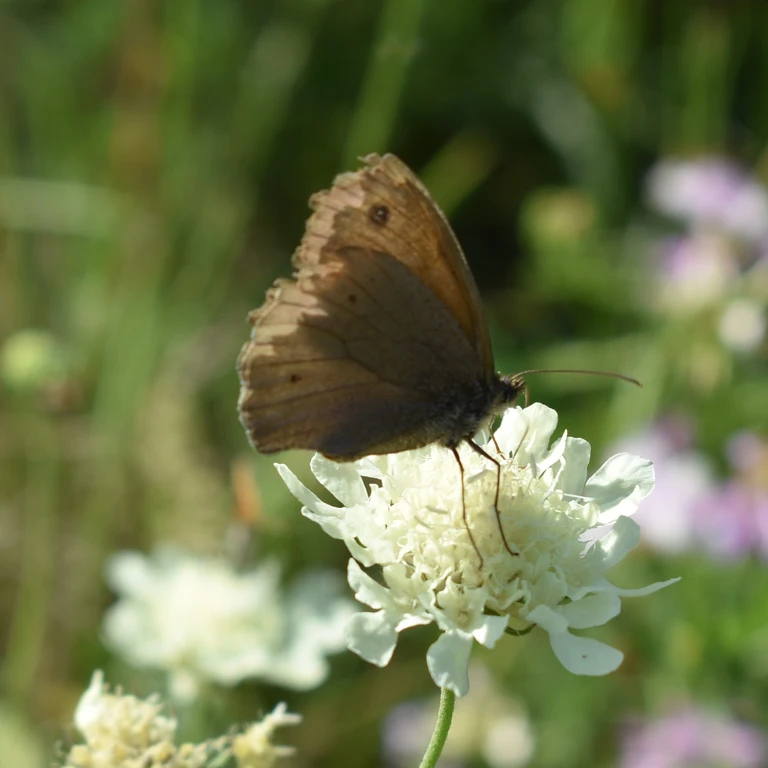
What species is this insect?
Maniola jurtina
